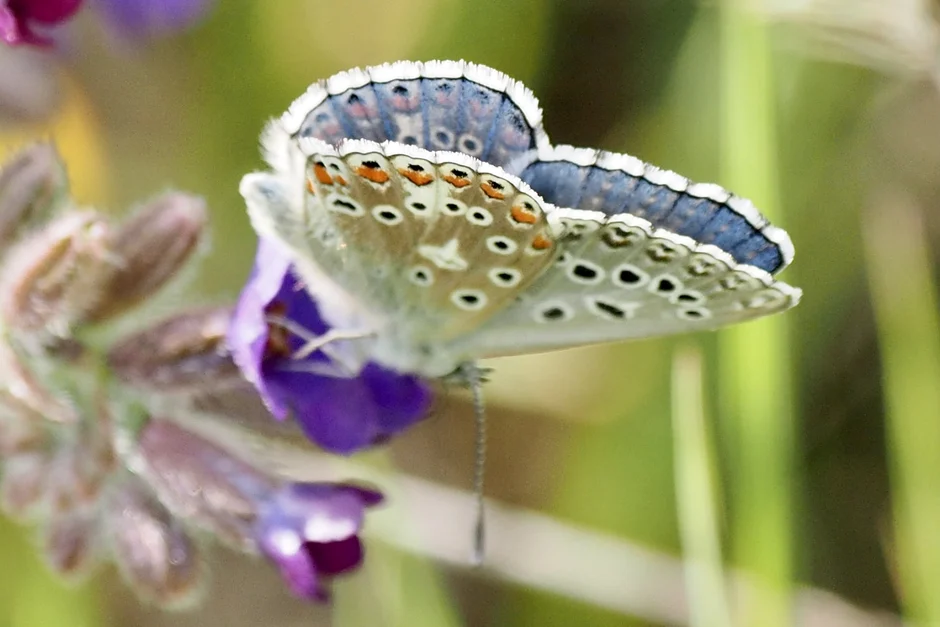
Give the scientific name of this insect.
Lysandra bellargus
